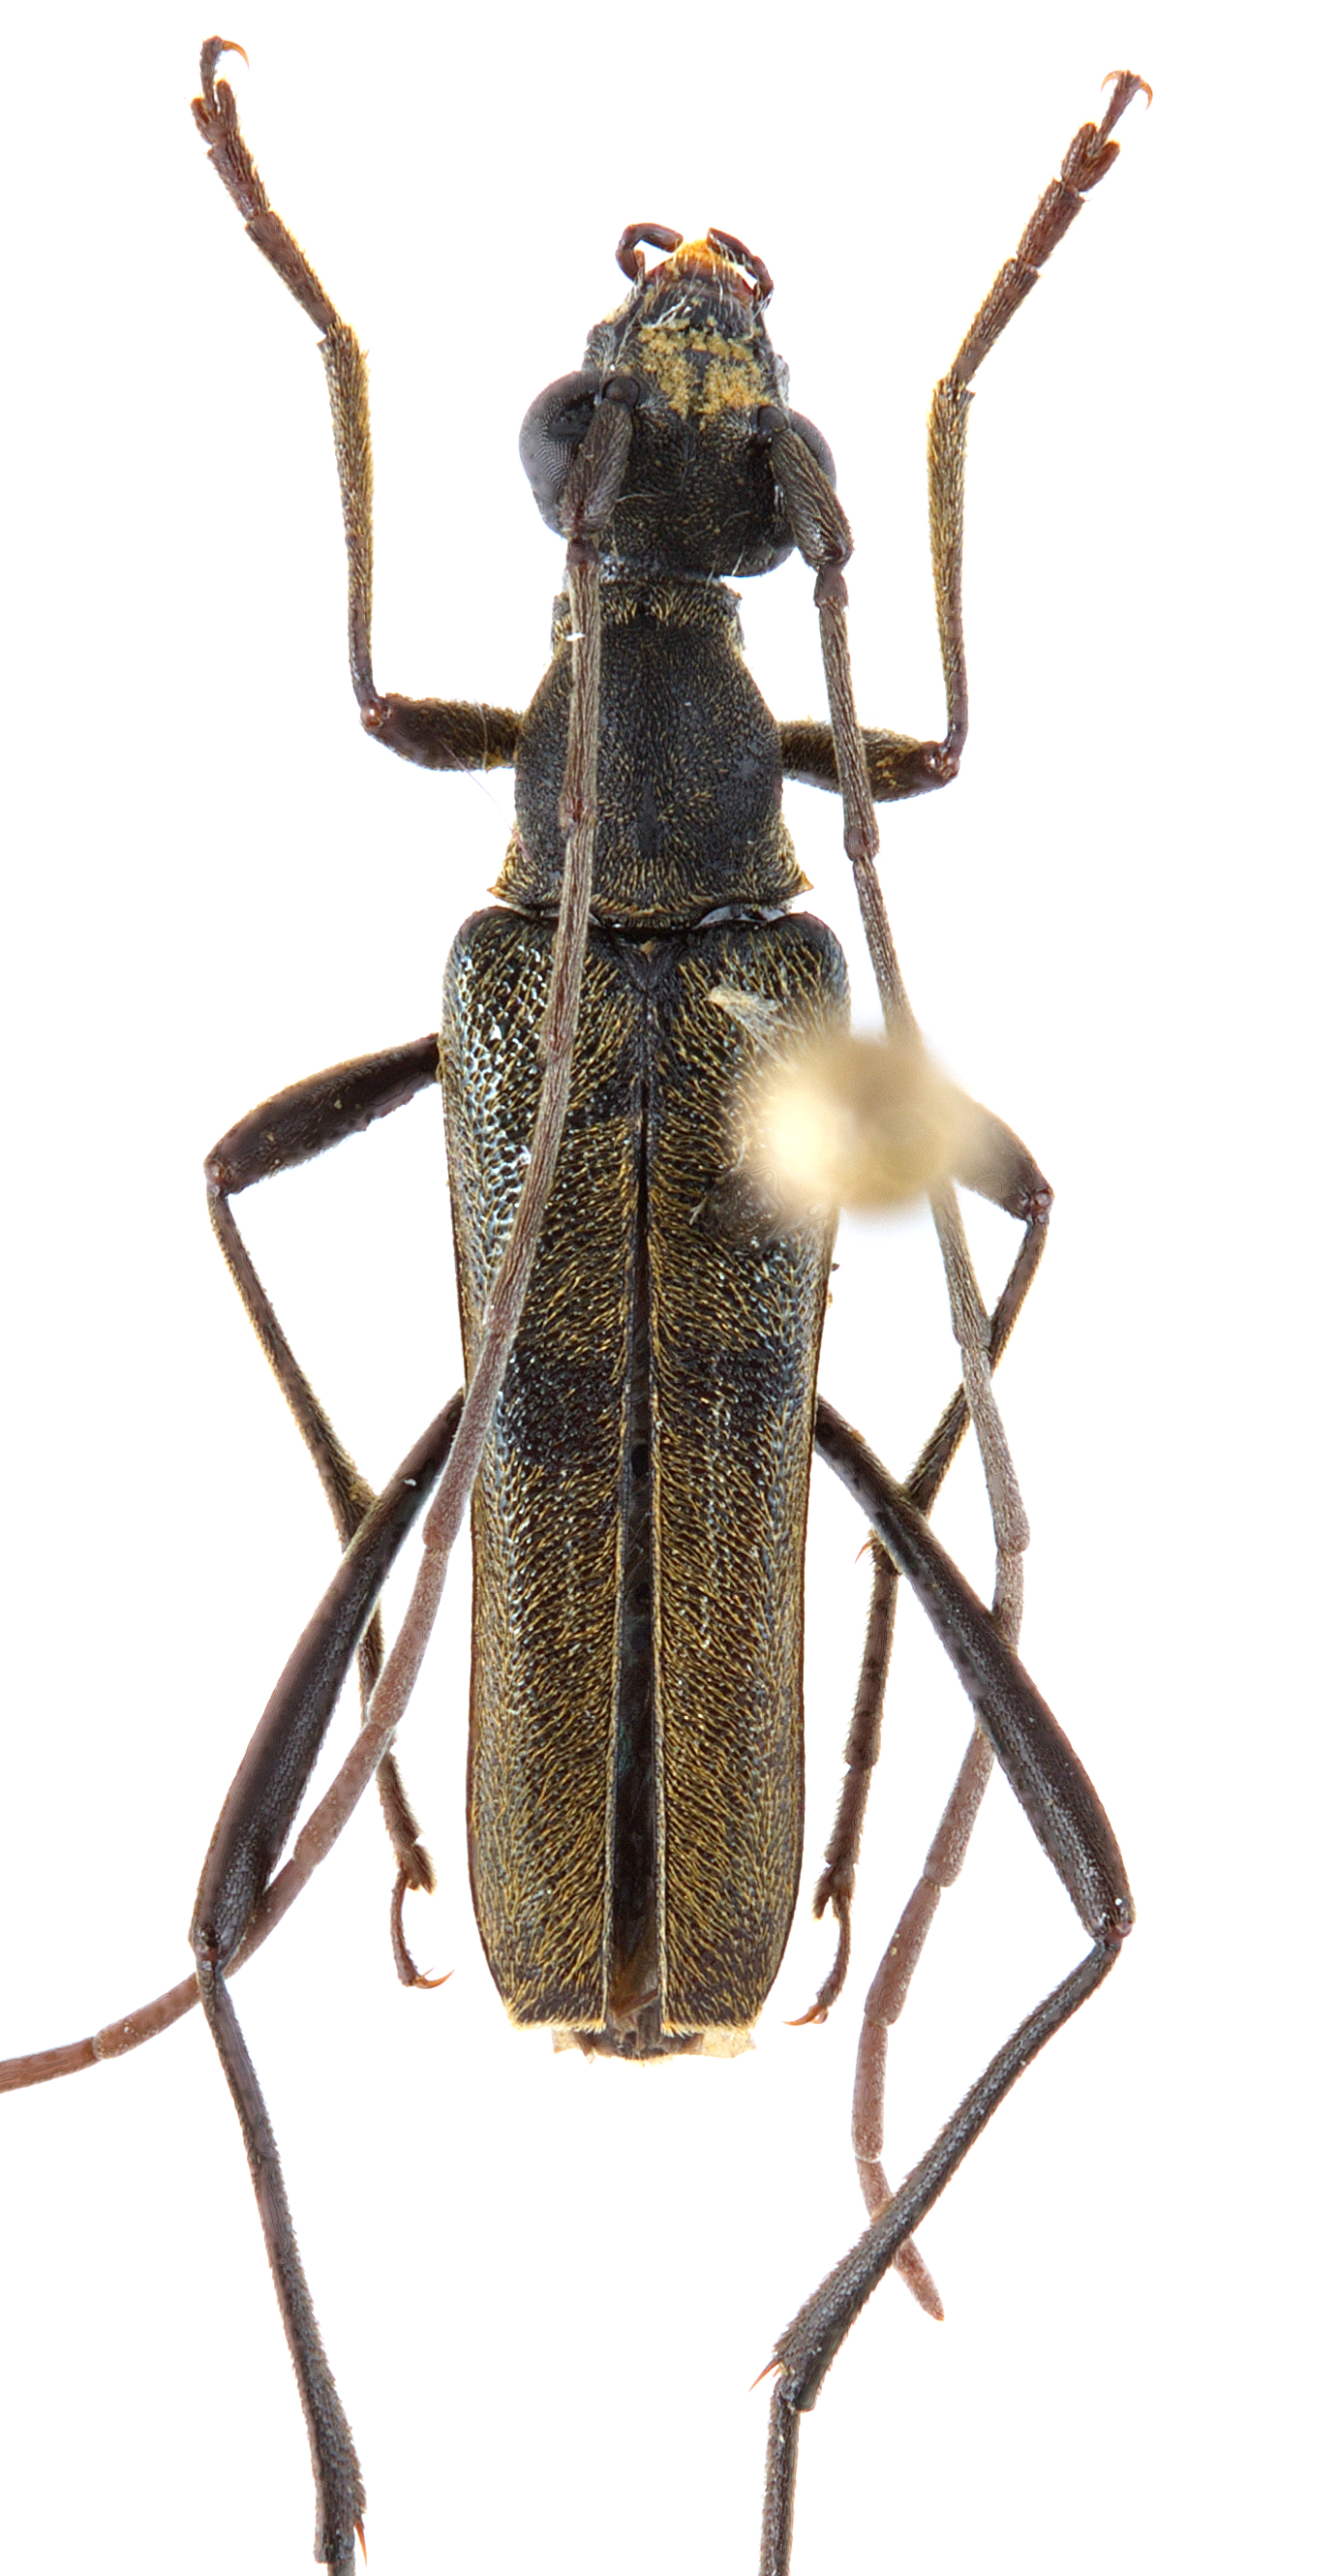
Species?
Strangalomorpha tenuis
